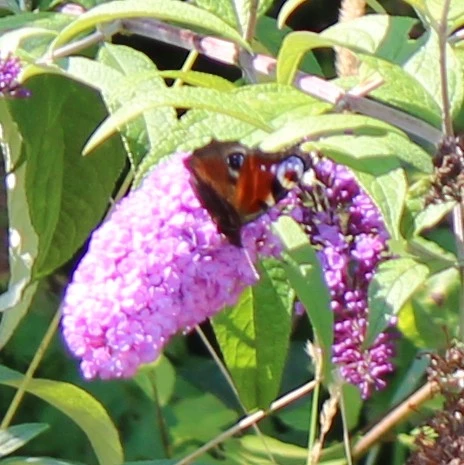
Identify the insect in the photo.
Aglais io
